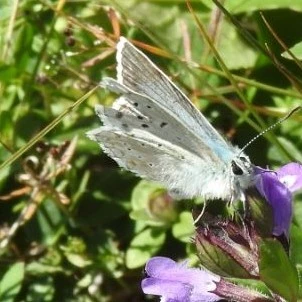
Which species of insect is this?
Lysandra coridon
